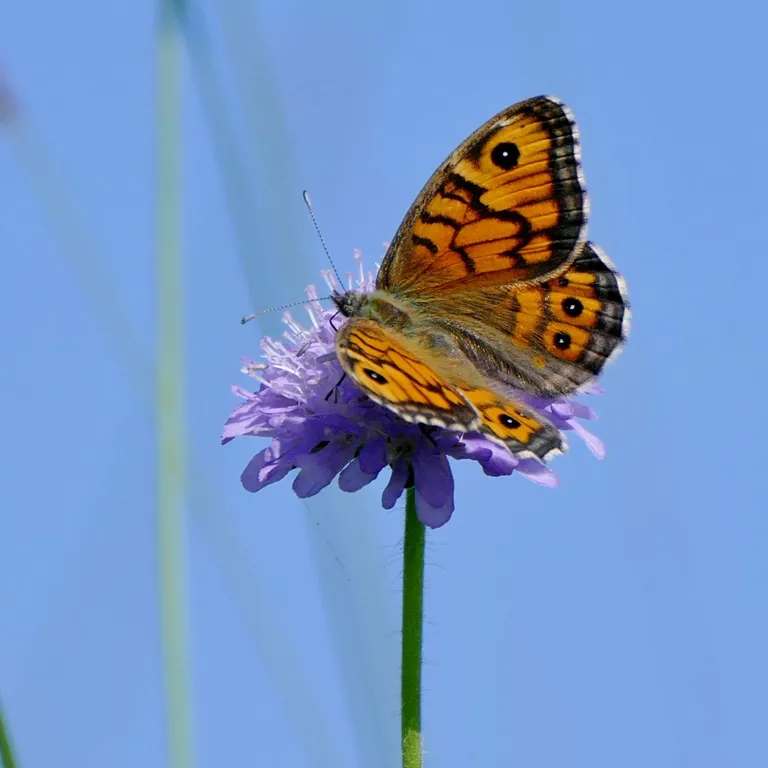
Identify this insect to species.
Lasiommata megera (also Pararge megera)
